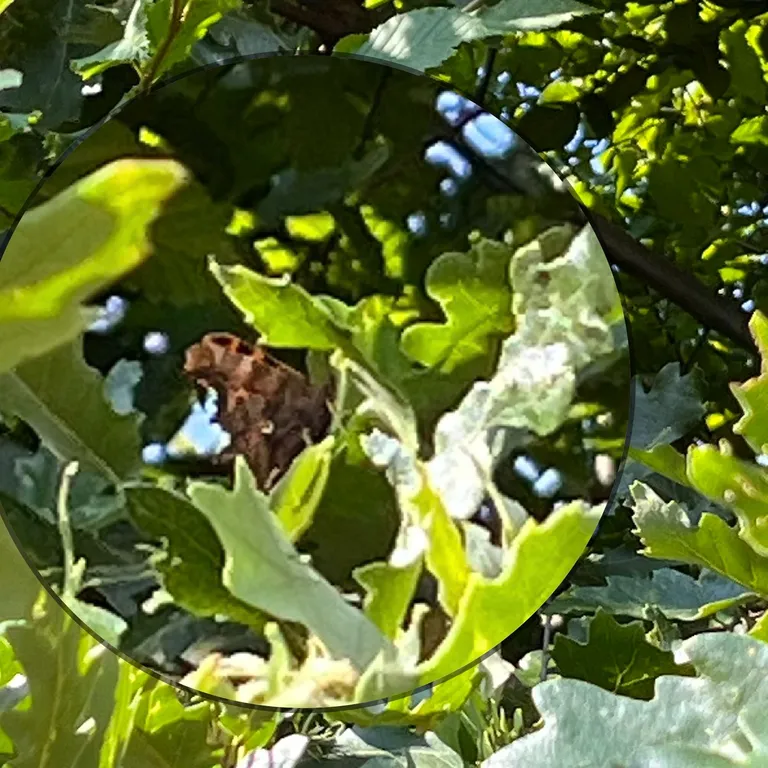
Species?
Polygonia c-album
